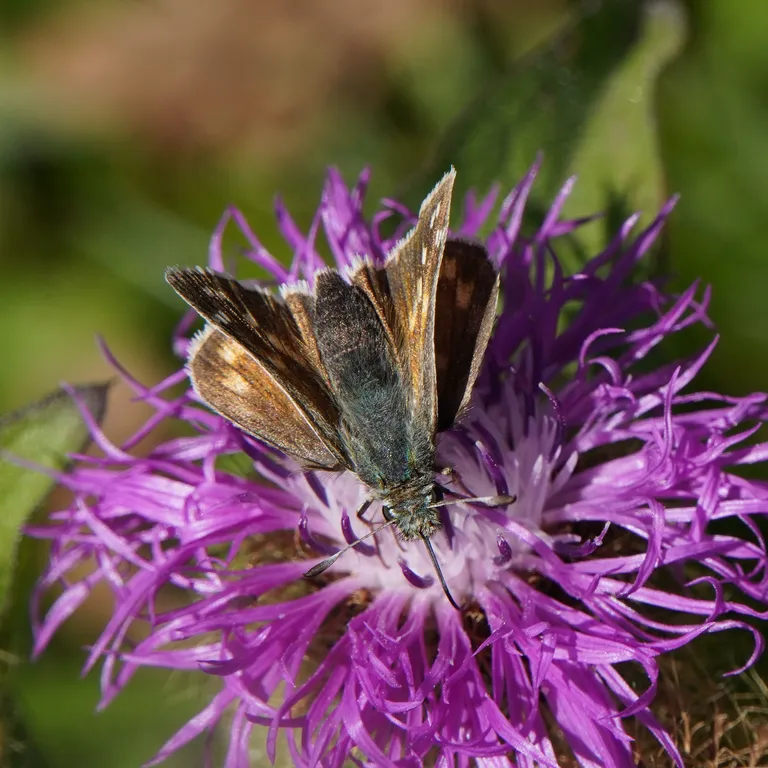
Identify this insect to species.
Hesperia comma
